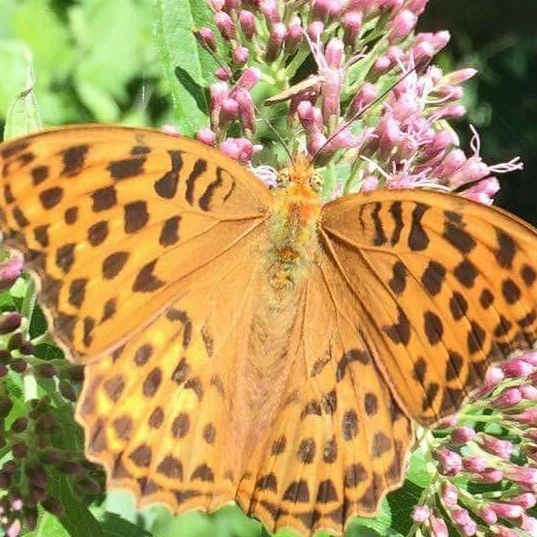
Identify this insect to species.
Argynnis paphia
